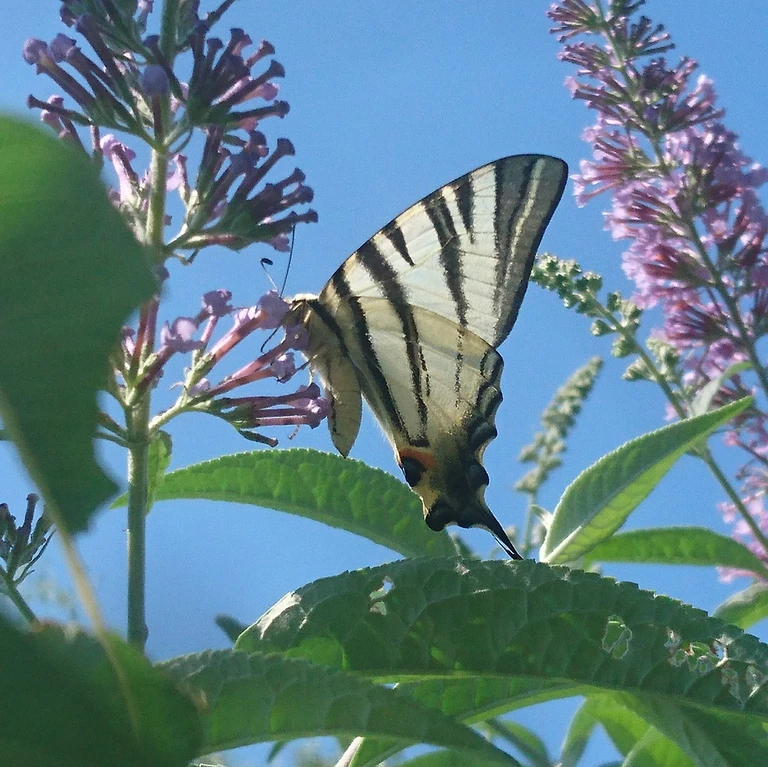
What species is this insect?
Iphiclides podalirius
